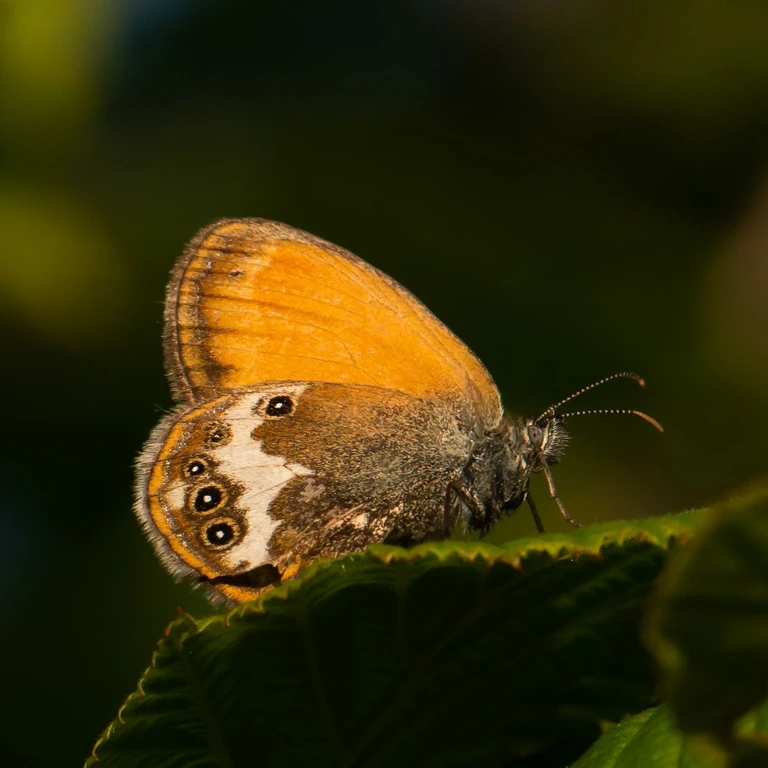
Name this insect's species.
Coenonympha arcania
